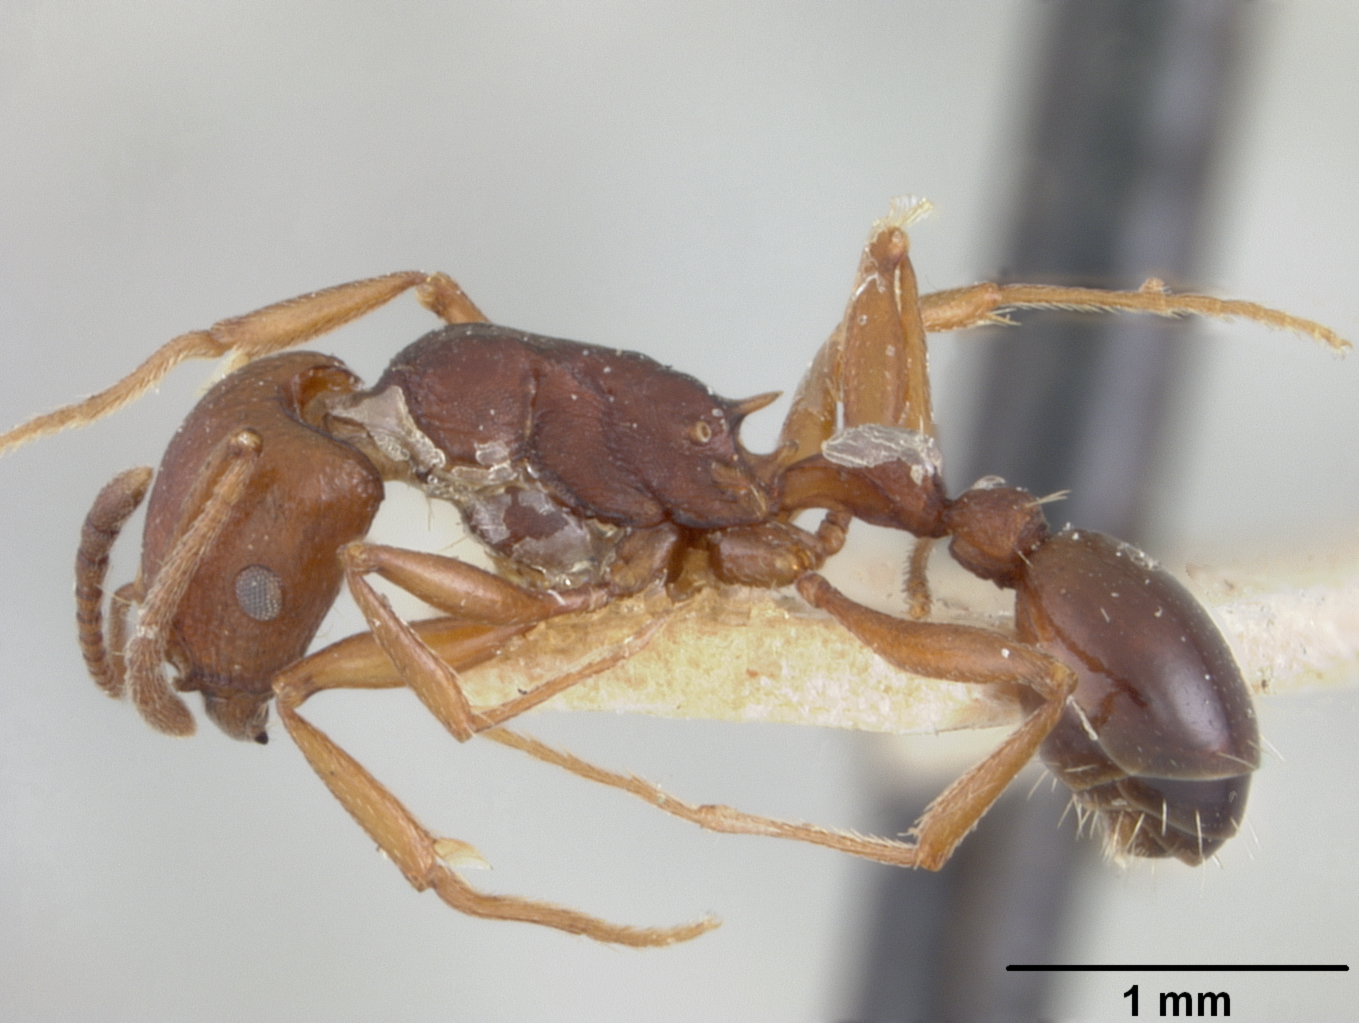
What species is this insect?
Tetramorium blochmannii
